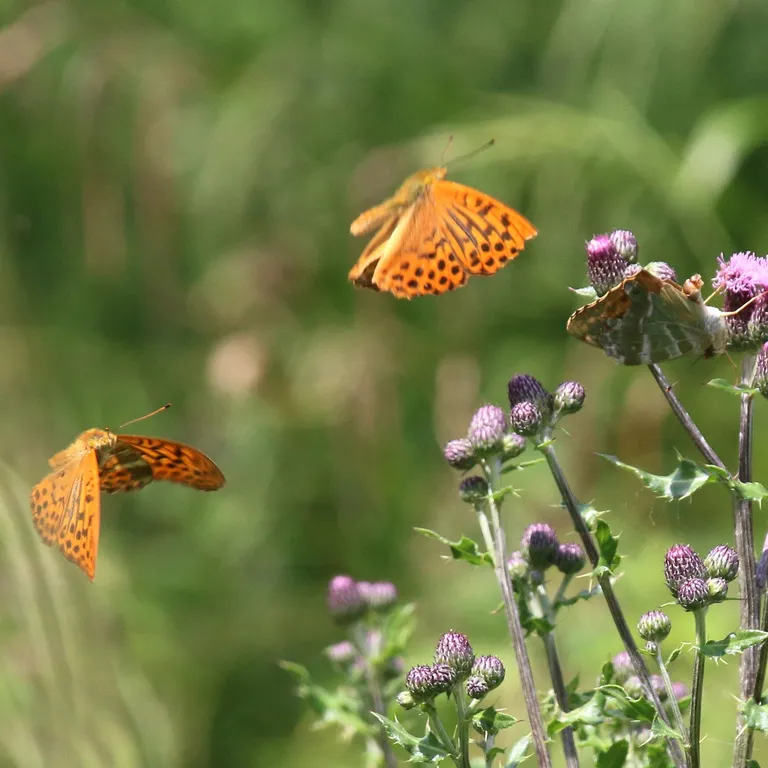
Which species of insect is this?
Argynnis paphia
